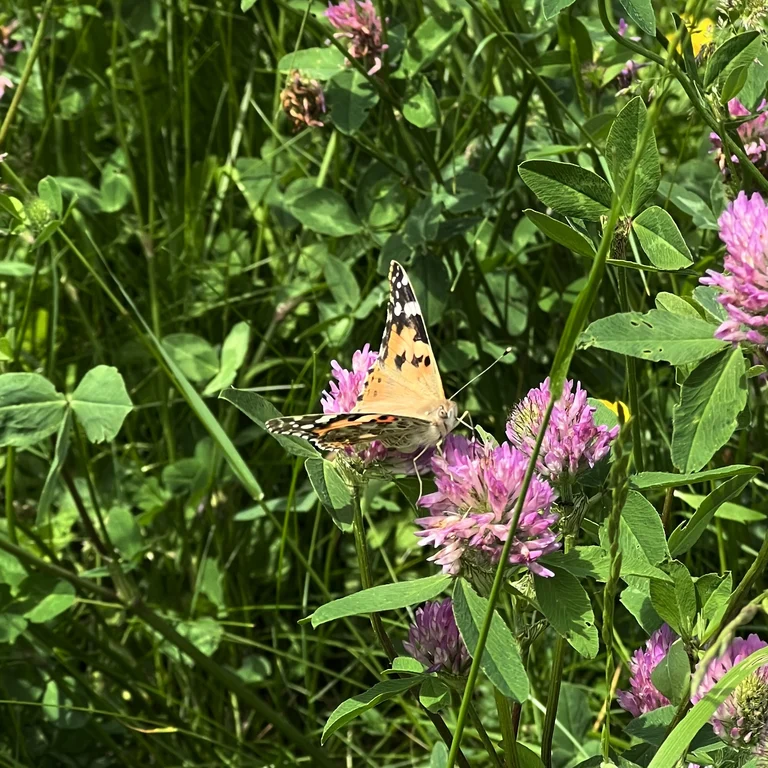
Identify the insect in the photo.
Vanessa cardui
